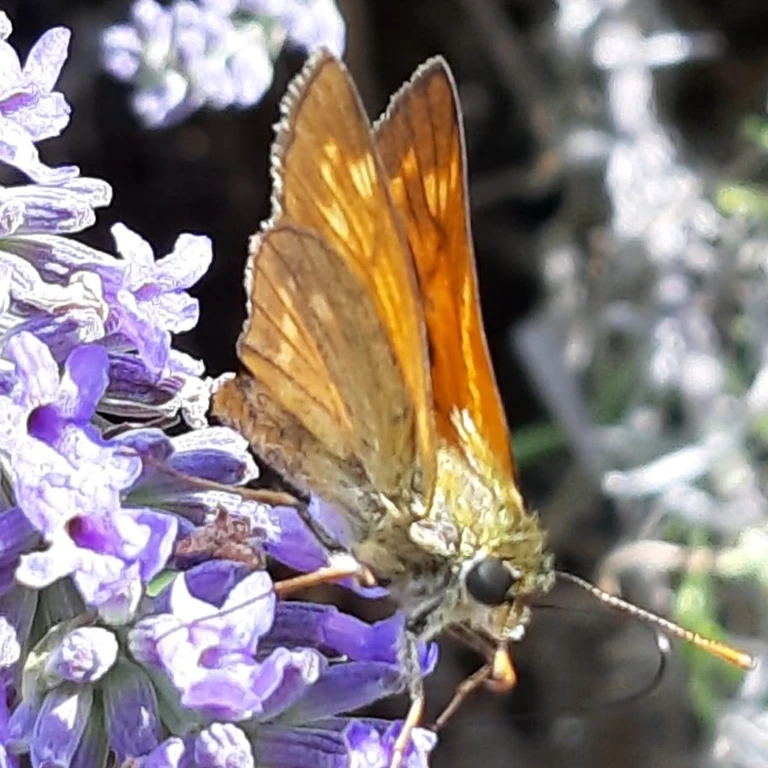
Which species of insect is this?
Ochlodes sylvanus (also Ochlodes venata)
